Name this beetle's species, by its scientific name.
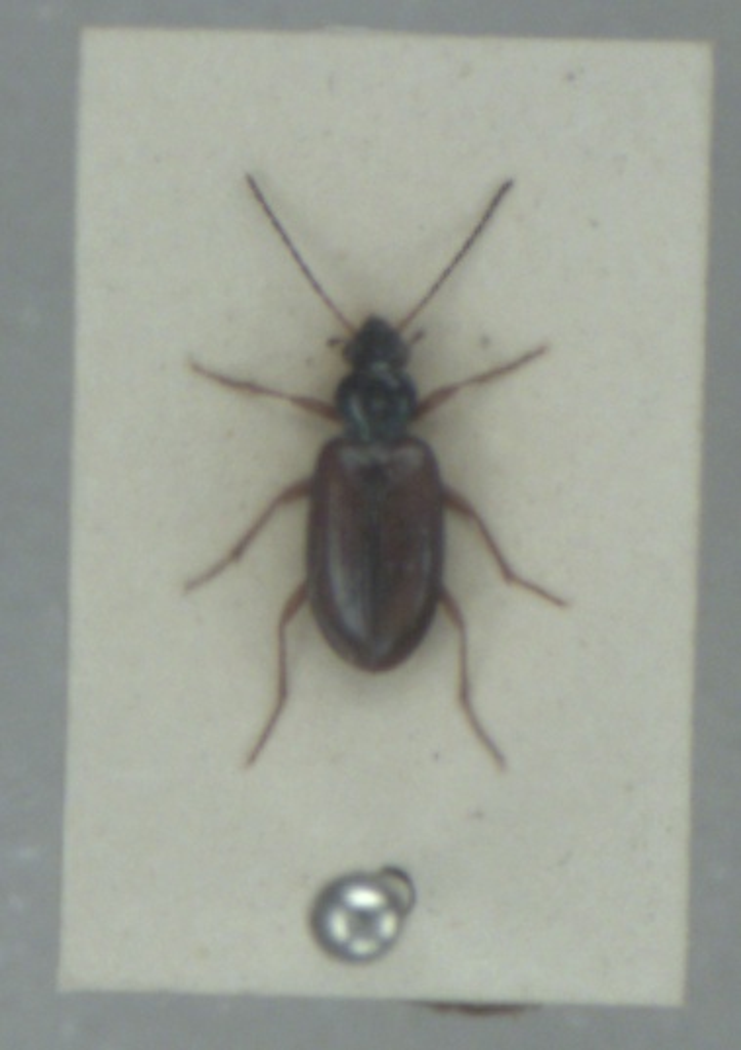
Bembidion monticola
